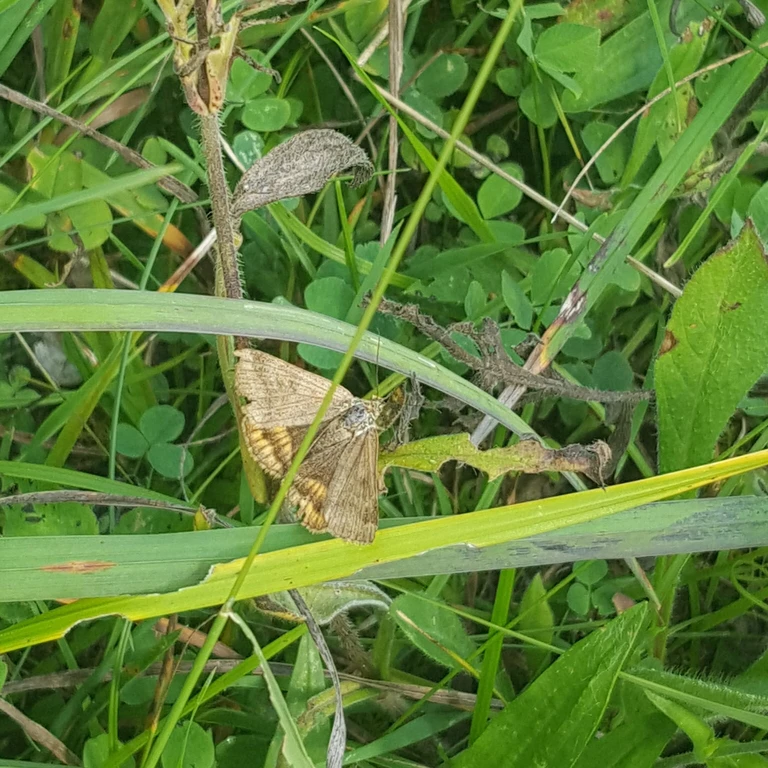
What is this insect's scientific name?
Euclidia glyphica
